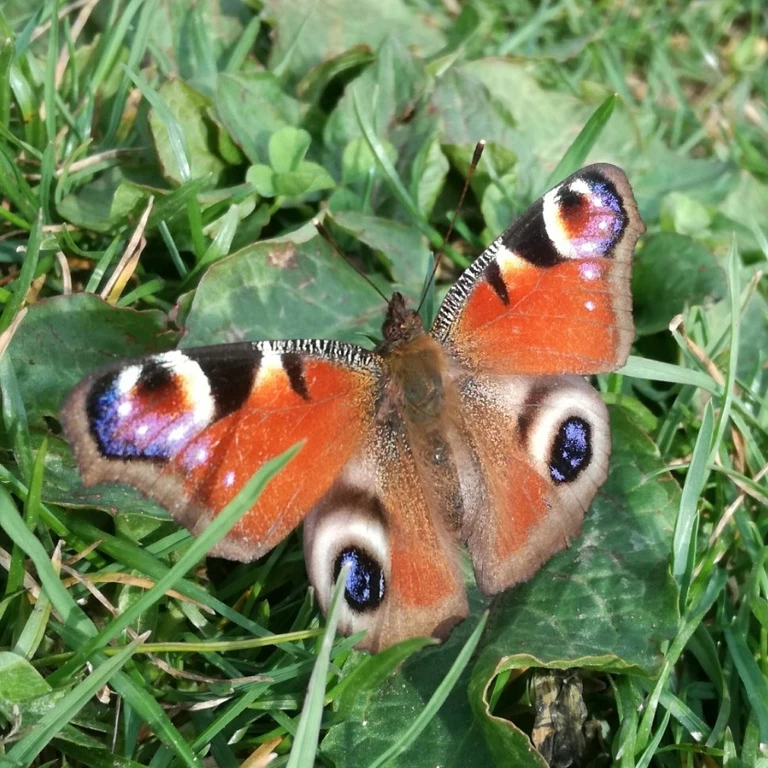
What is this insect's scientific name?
Aglais io
